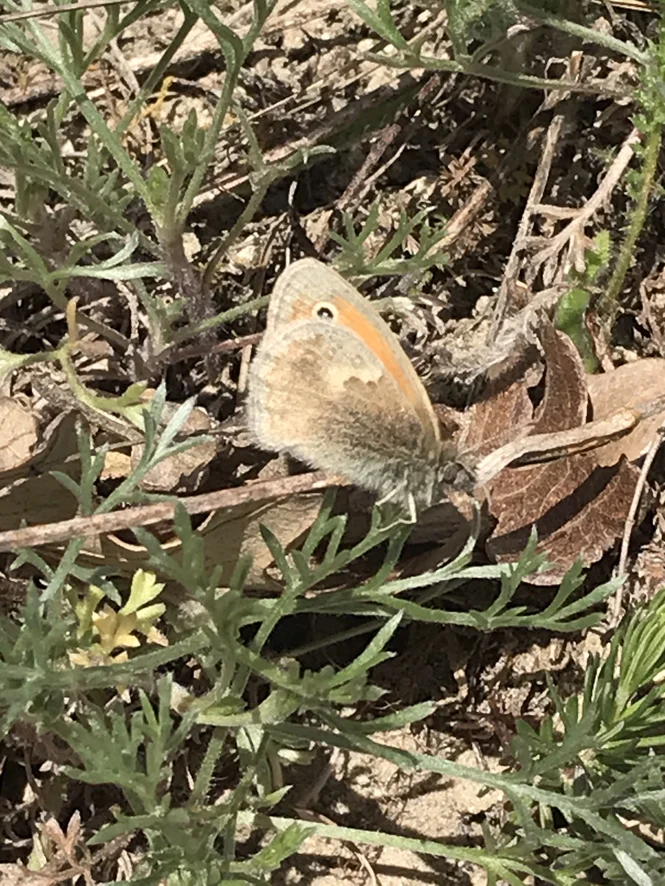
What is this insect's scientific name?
Coenonympha pamphilus
